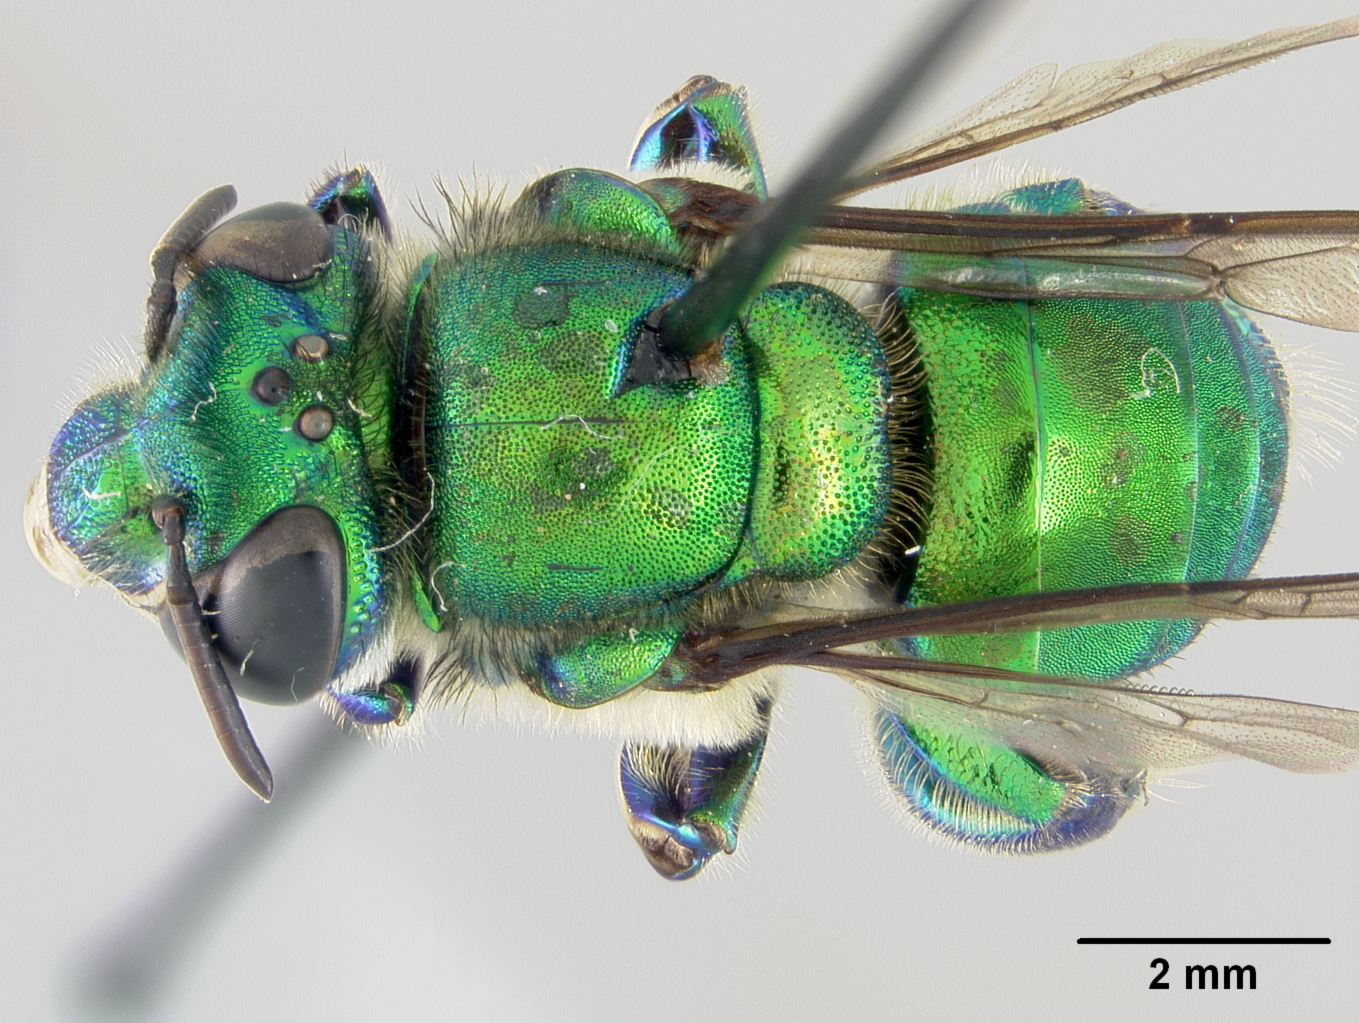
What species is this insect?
Euglossa prasina
